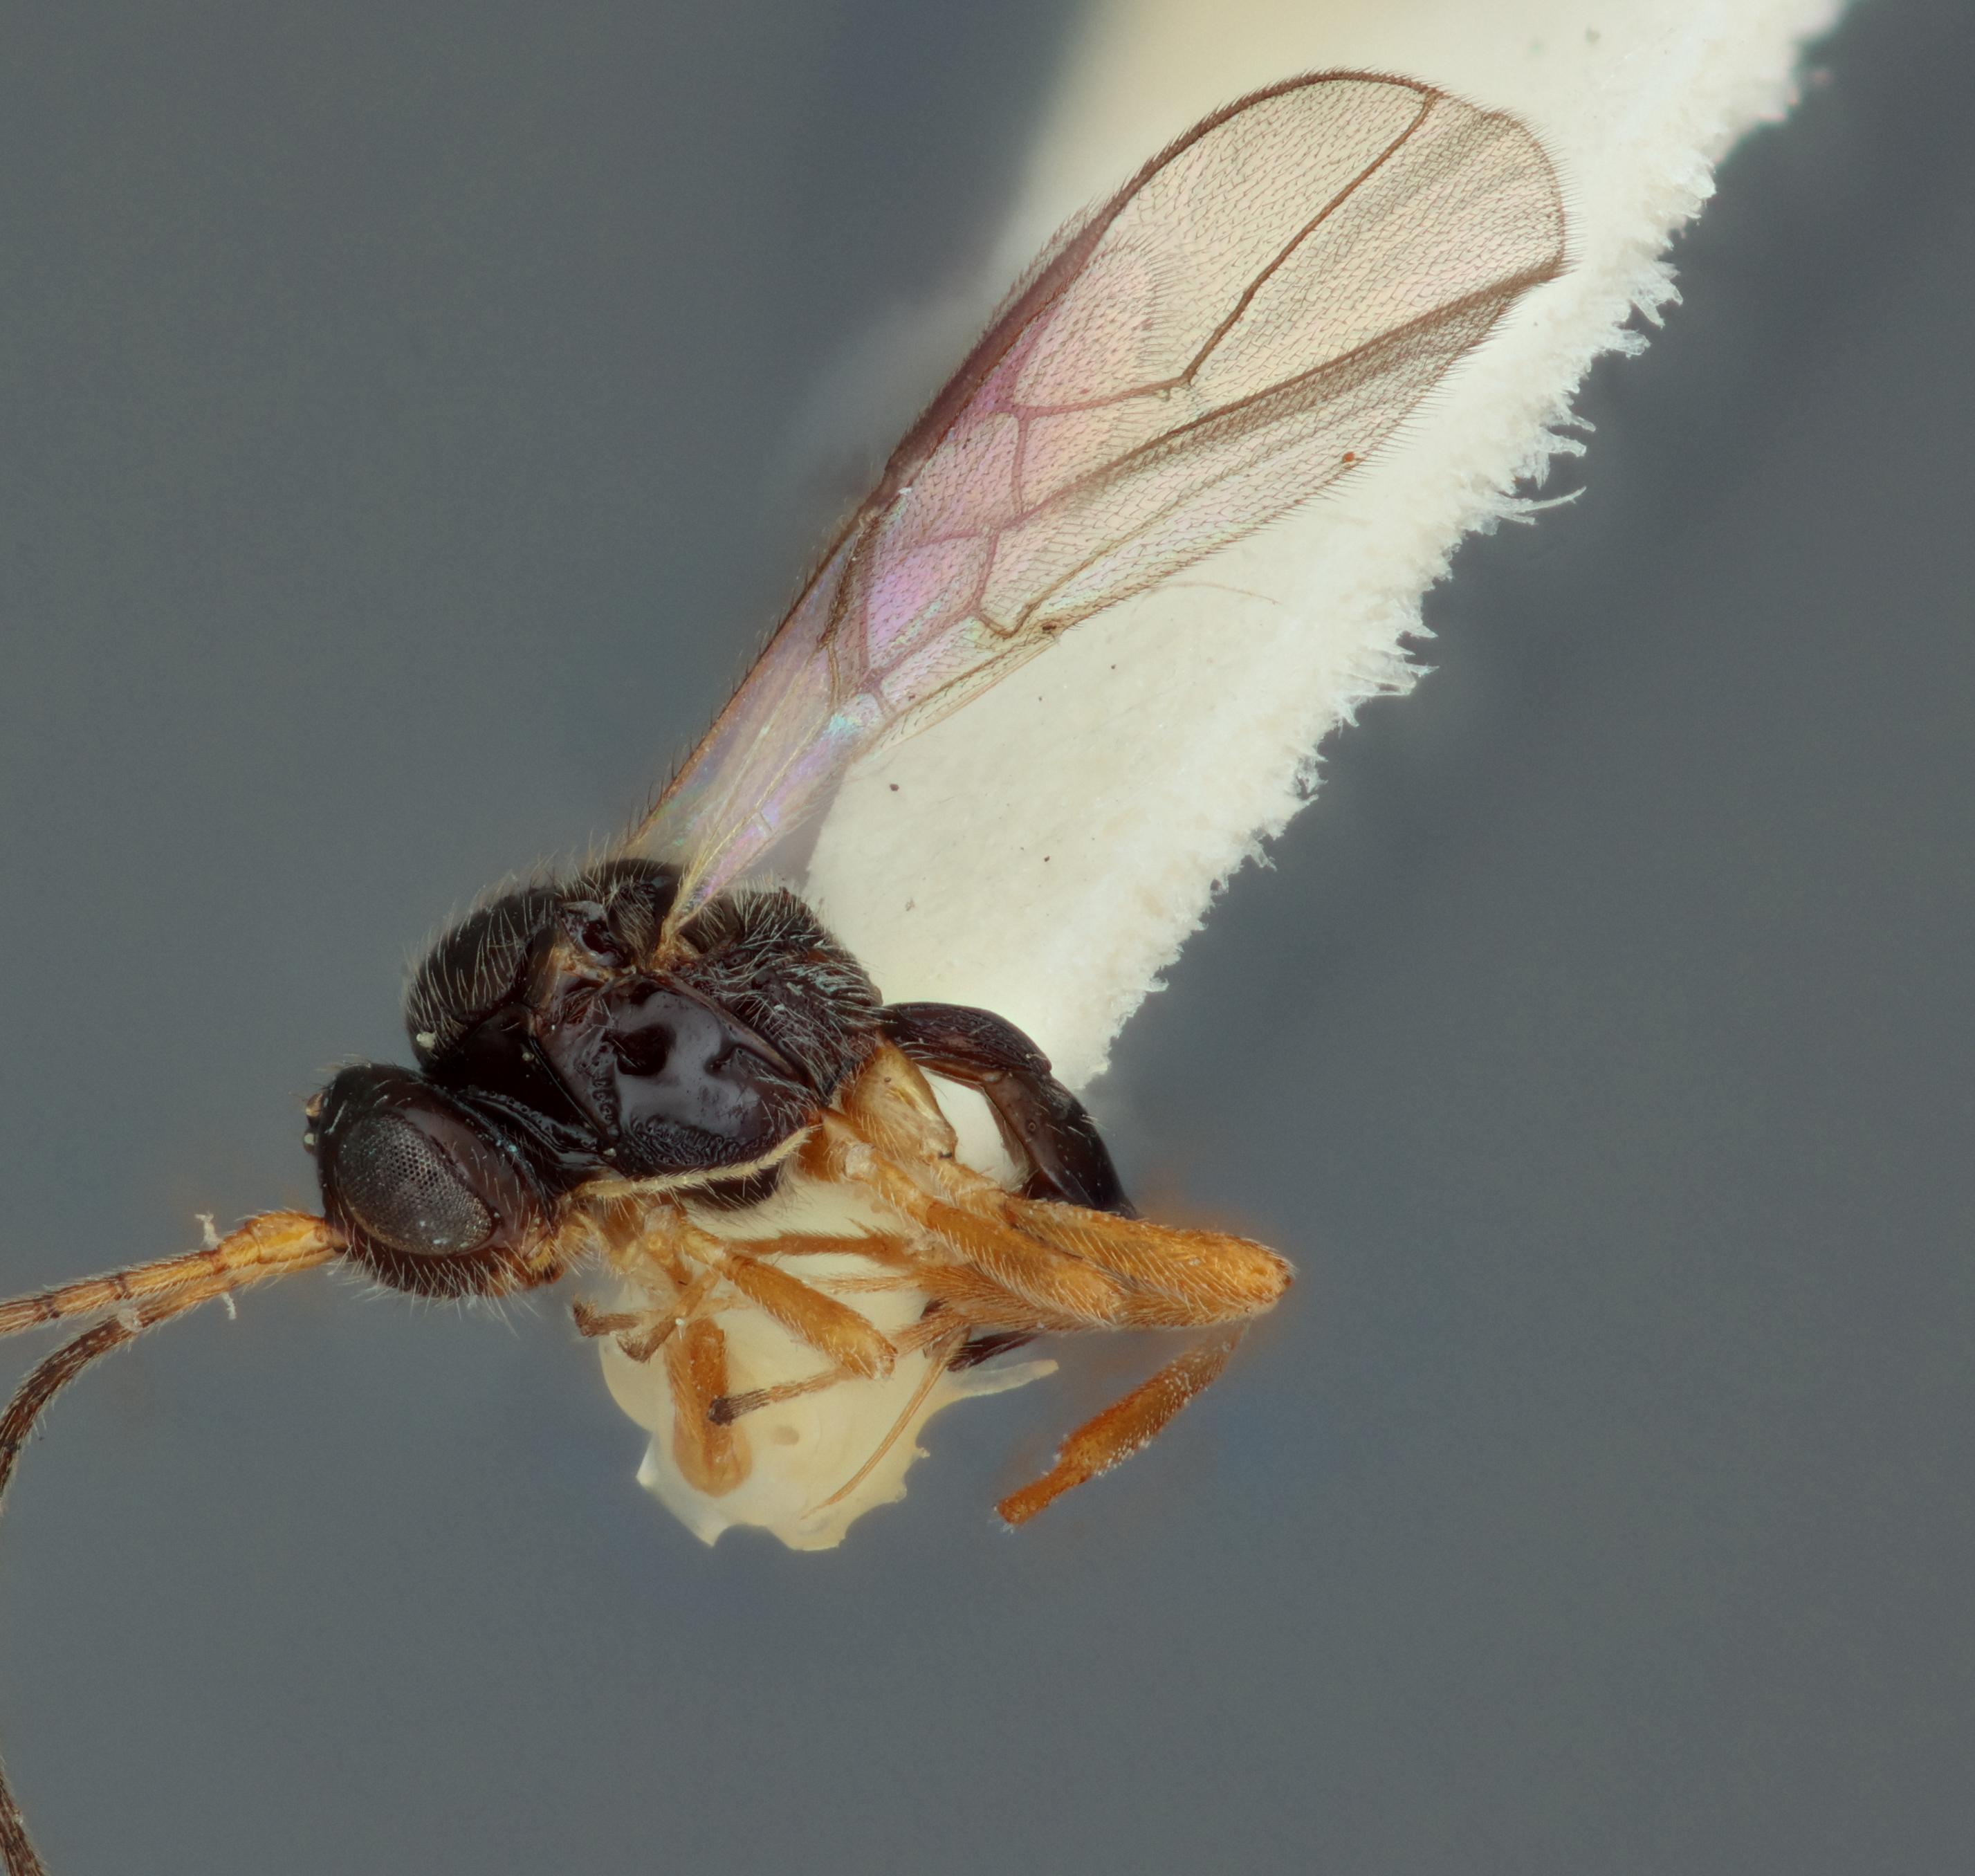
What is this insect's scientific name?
Opius ribeiroensis
